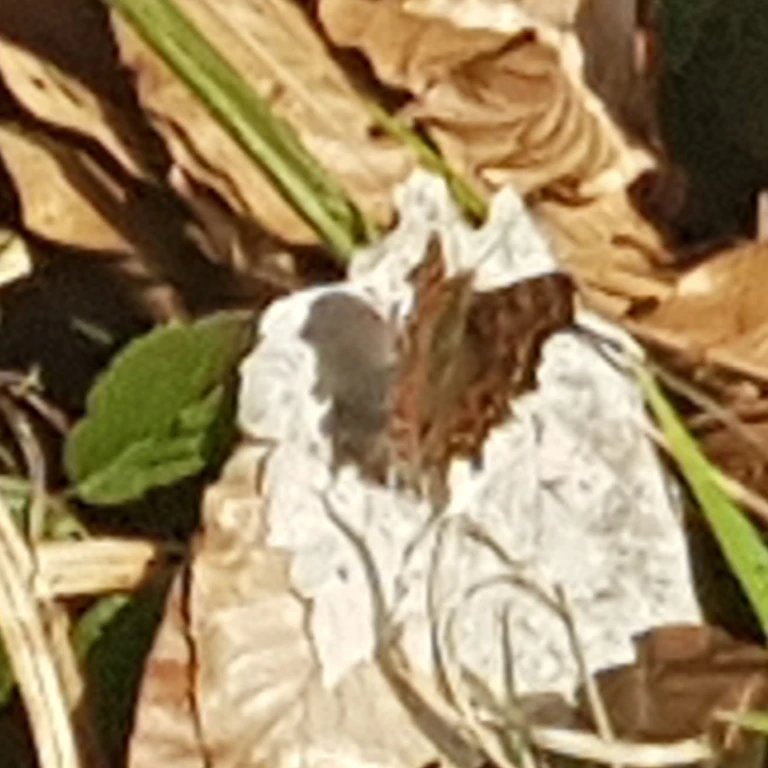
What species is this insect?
Polygonia c-album
